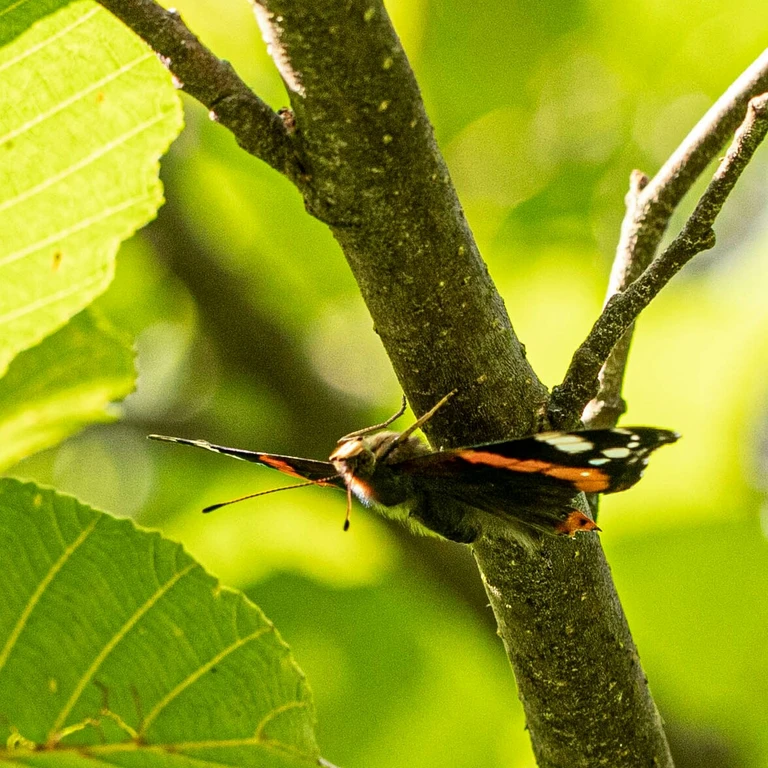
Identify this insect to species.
Vanessa atalanta
